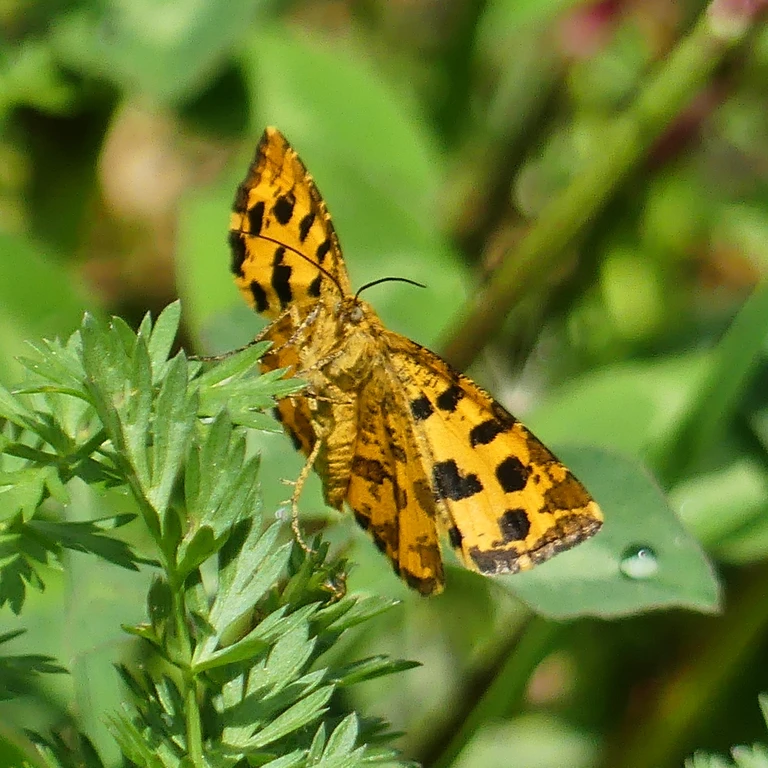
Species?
Pseudopanthera macularia
